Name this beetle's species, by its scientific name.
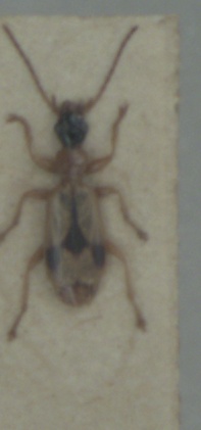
Demetrias imperialis
